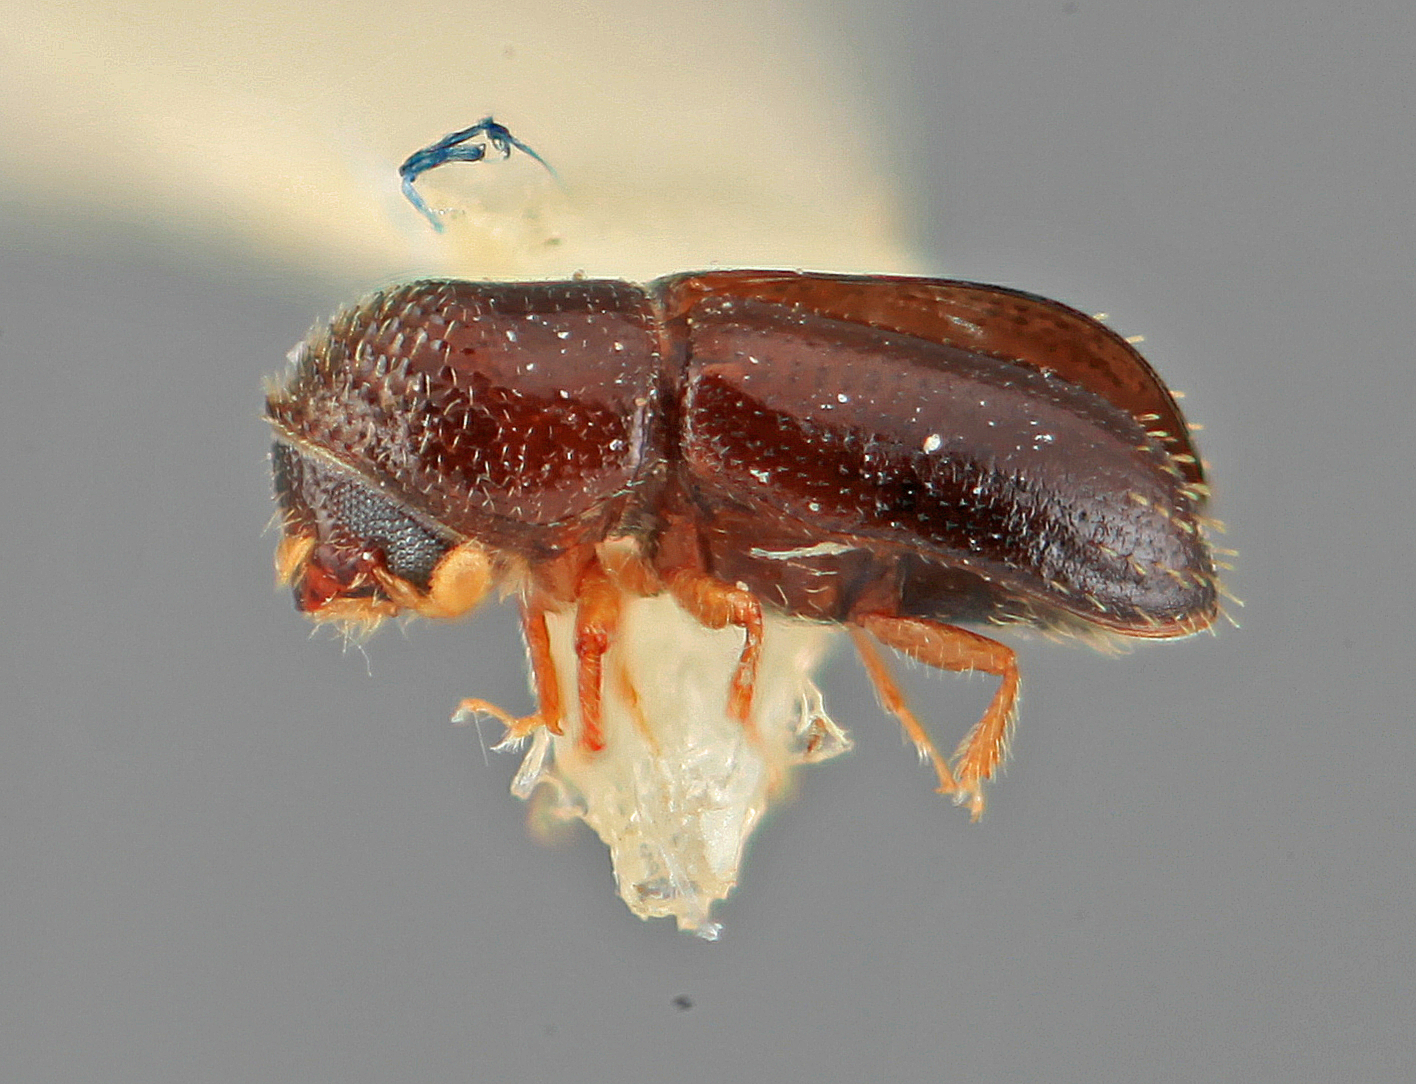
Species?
Araptus jaliscoensis
